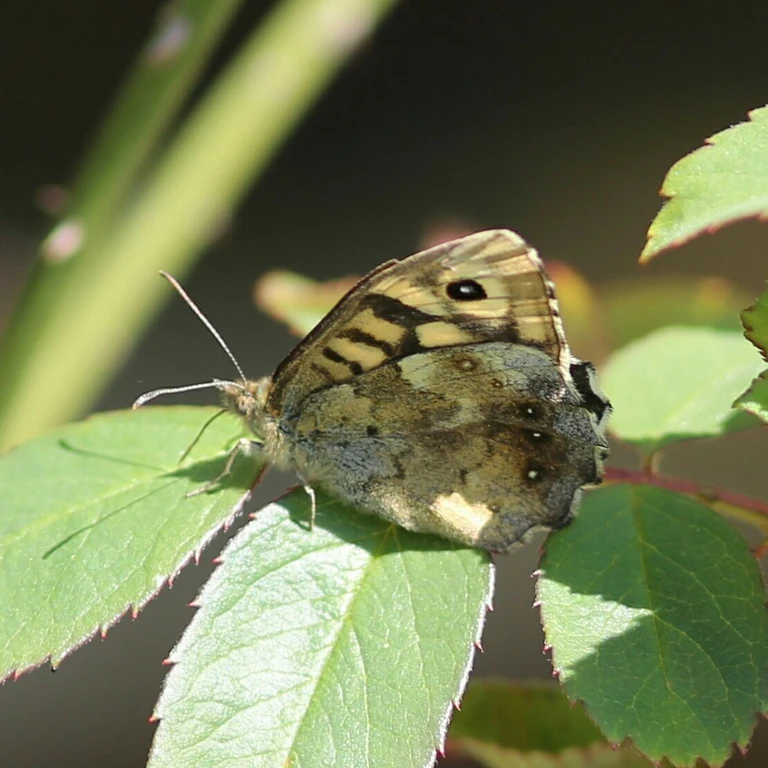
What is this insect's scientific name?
Pararge aegeria
